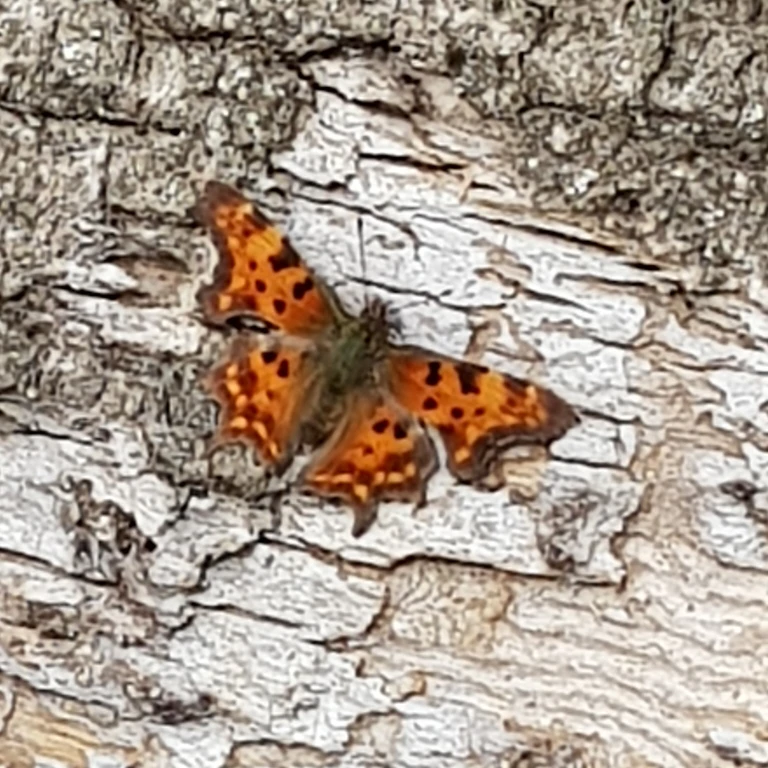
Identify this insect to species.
Polygonia c-album
